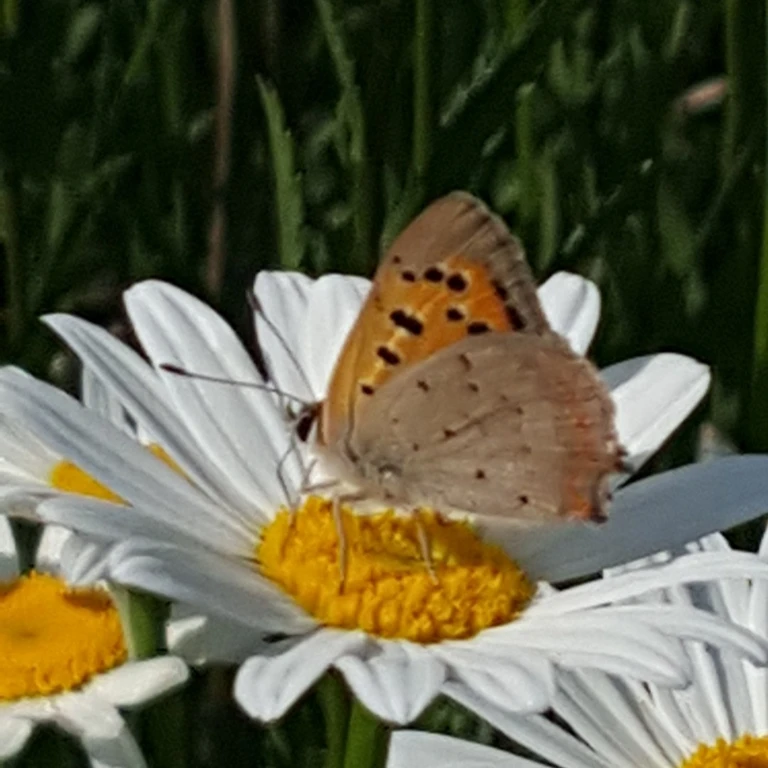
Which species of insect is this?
Lycaena phlaeas
